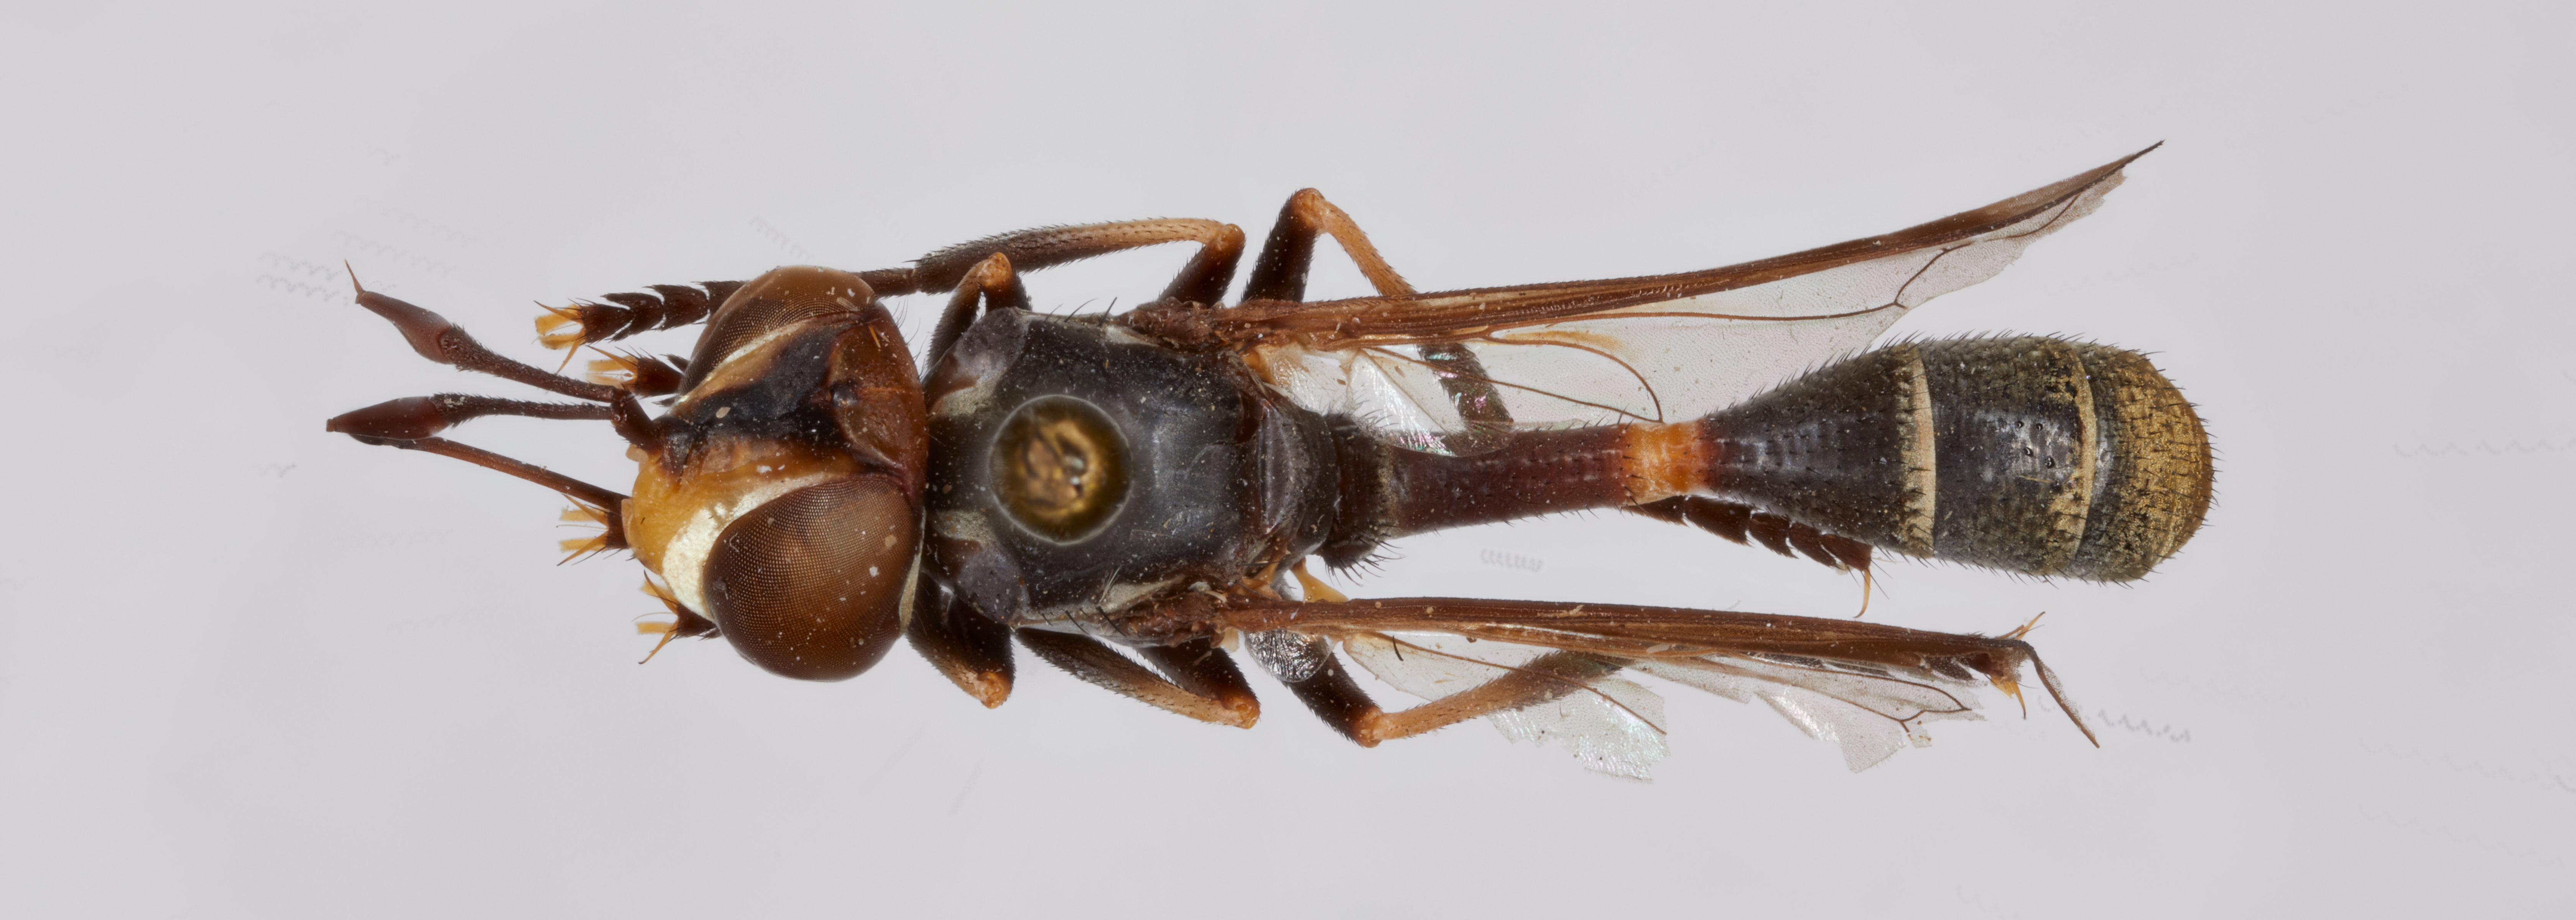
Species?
Conops abruptus (also Physoconops abruptus)
